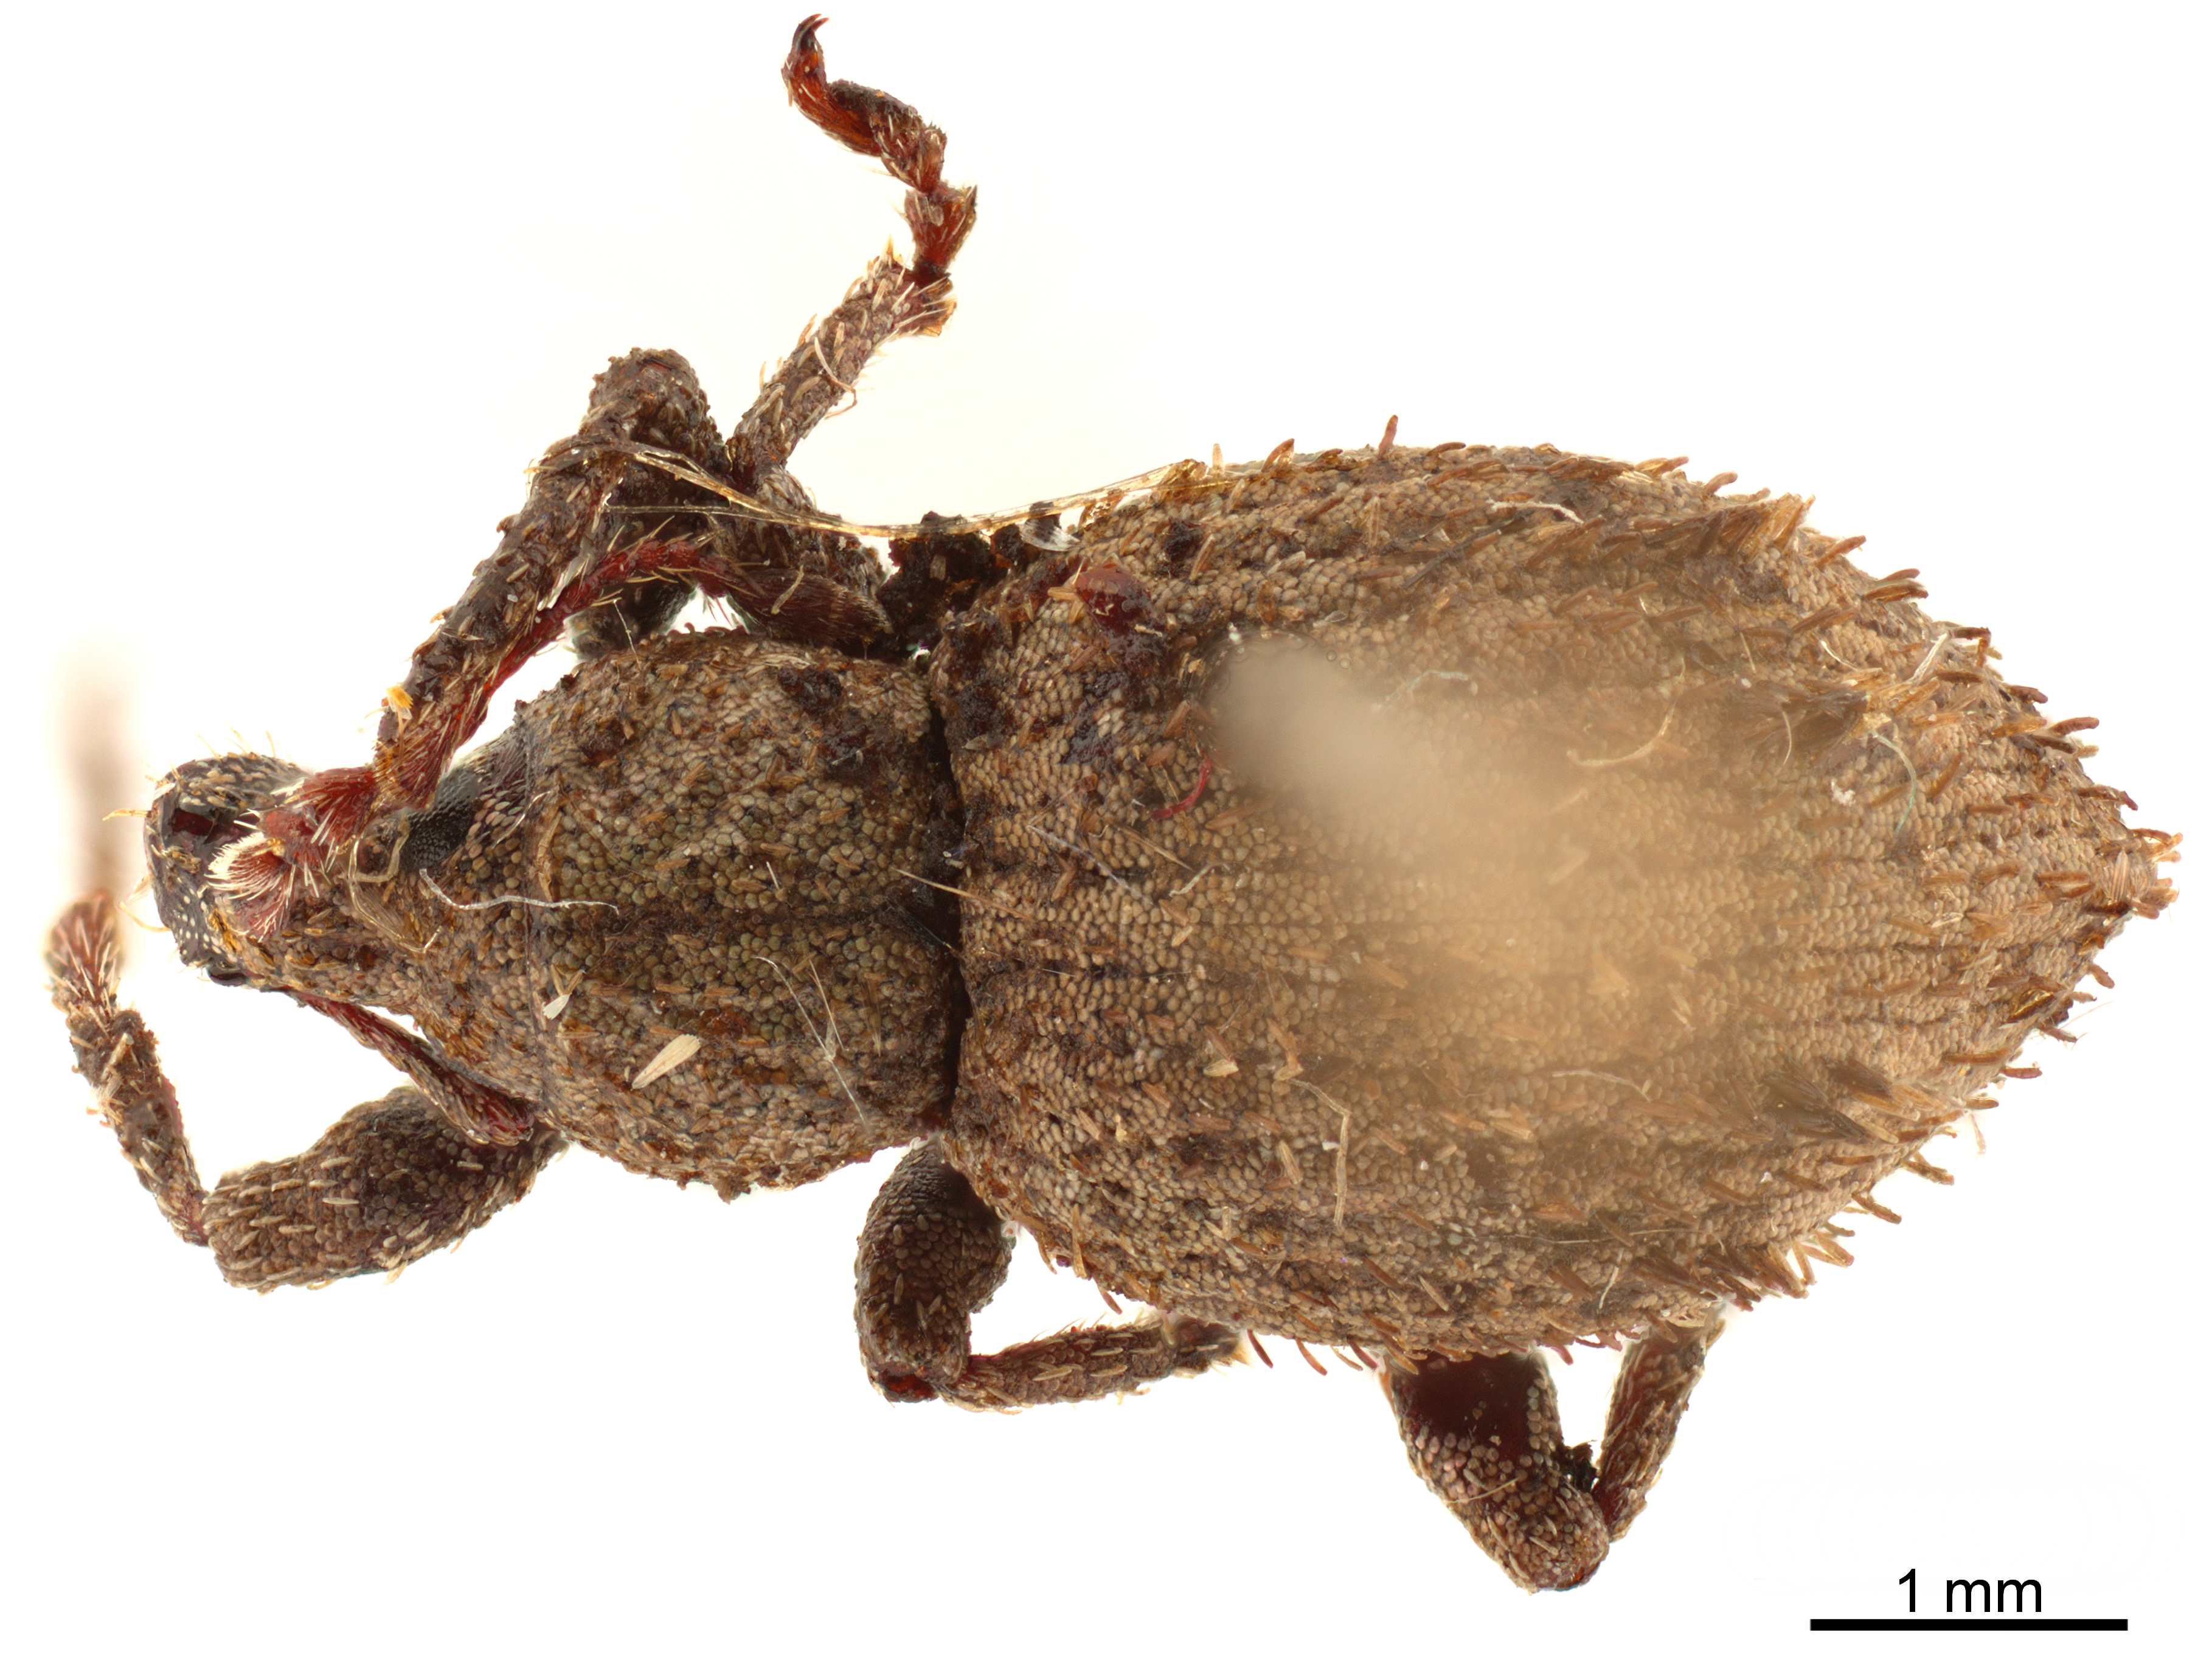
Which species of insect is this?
Dasydema hirtella
